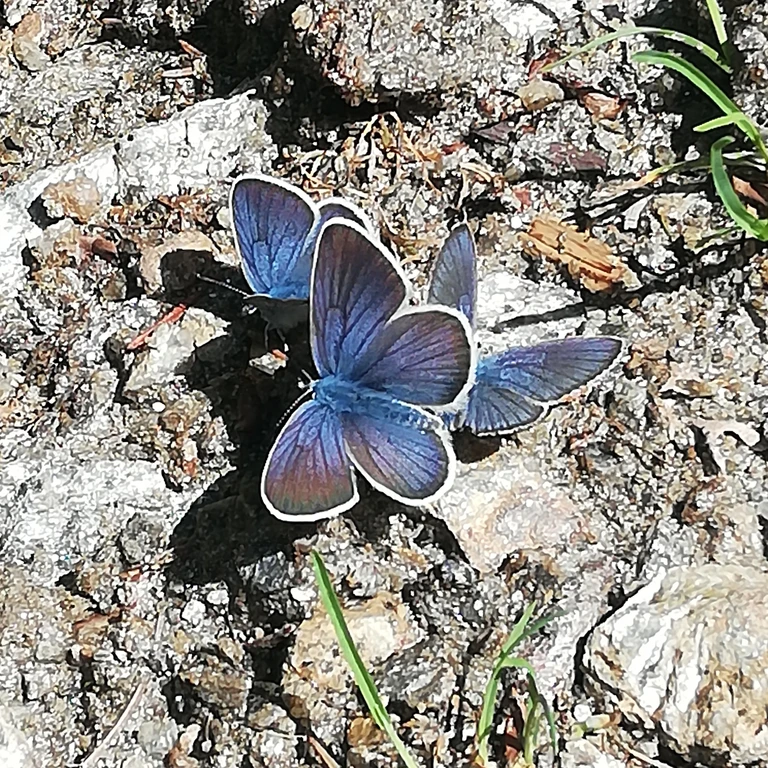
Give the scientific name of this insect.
Cyaniris semiargus
